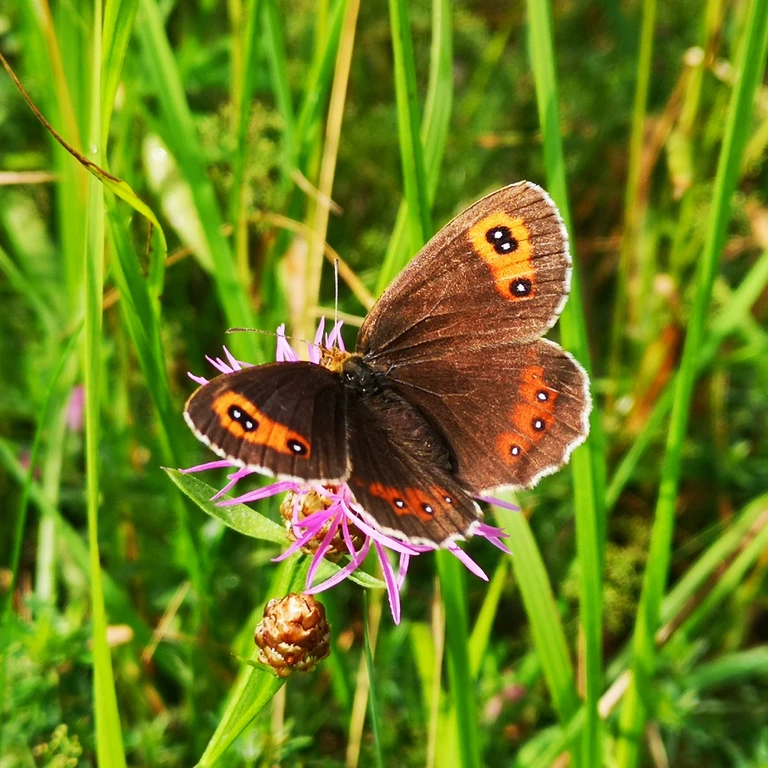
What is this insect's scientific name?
Erebia aethiops
